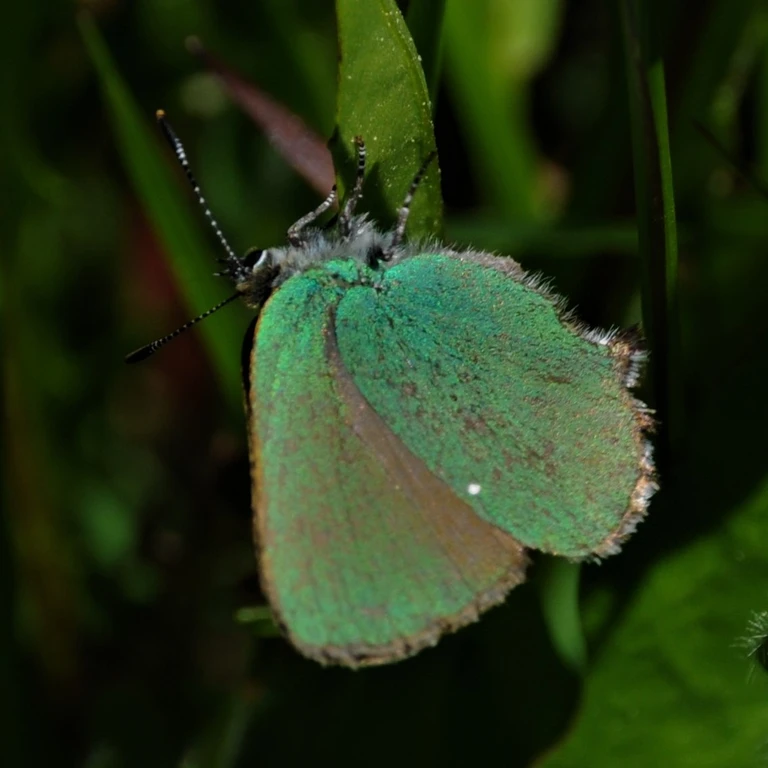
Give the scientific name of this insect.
Callophrys rubi
